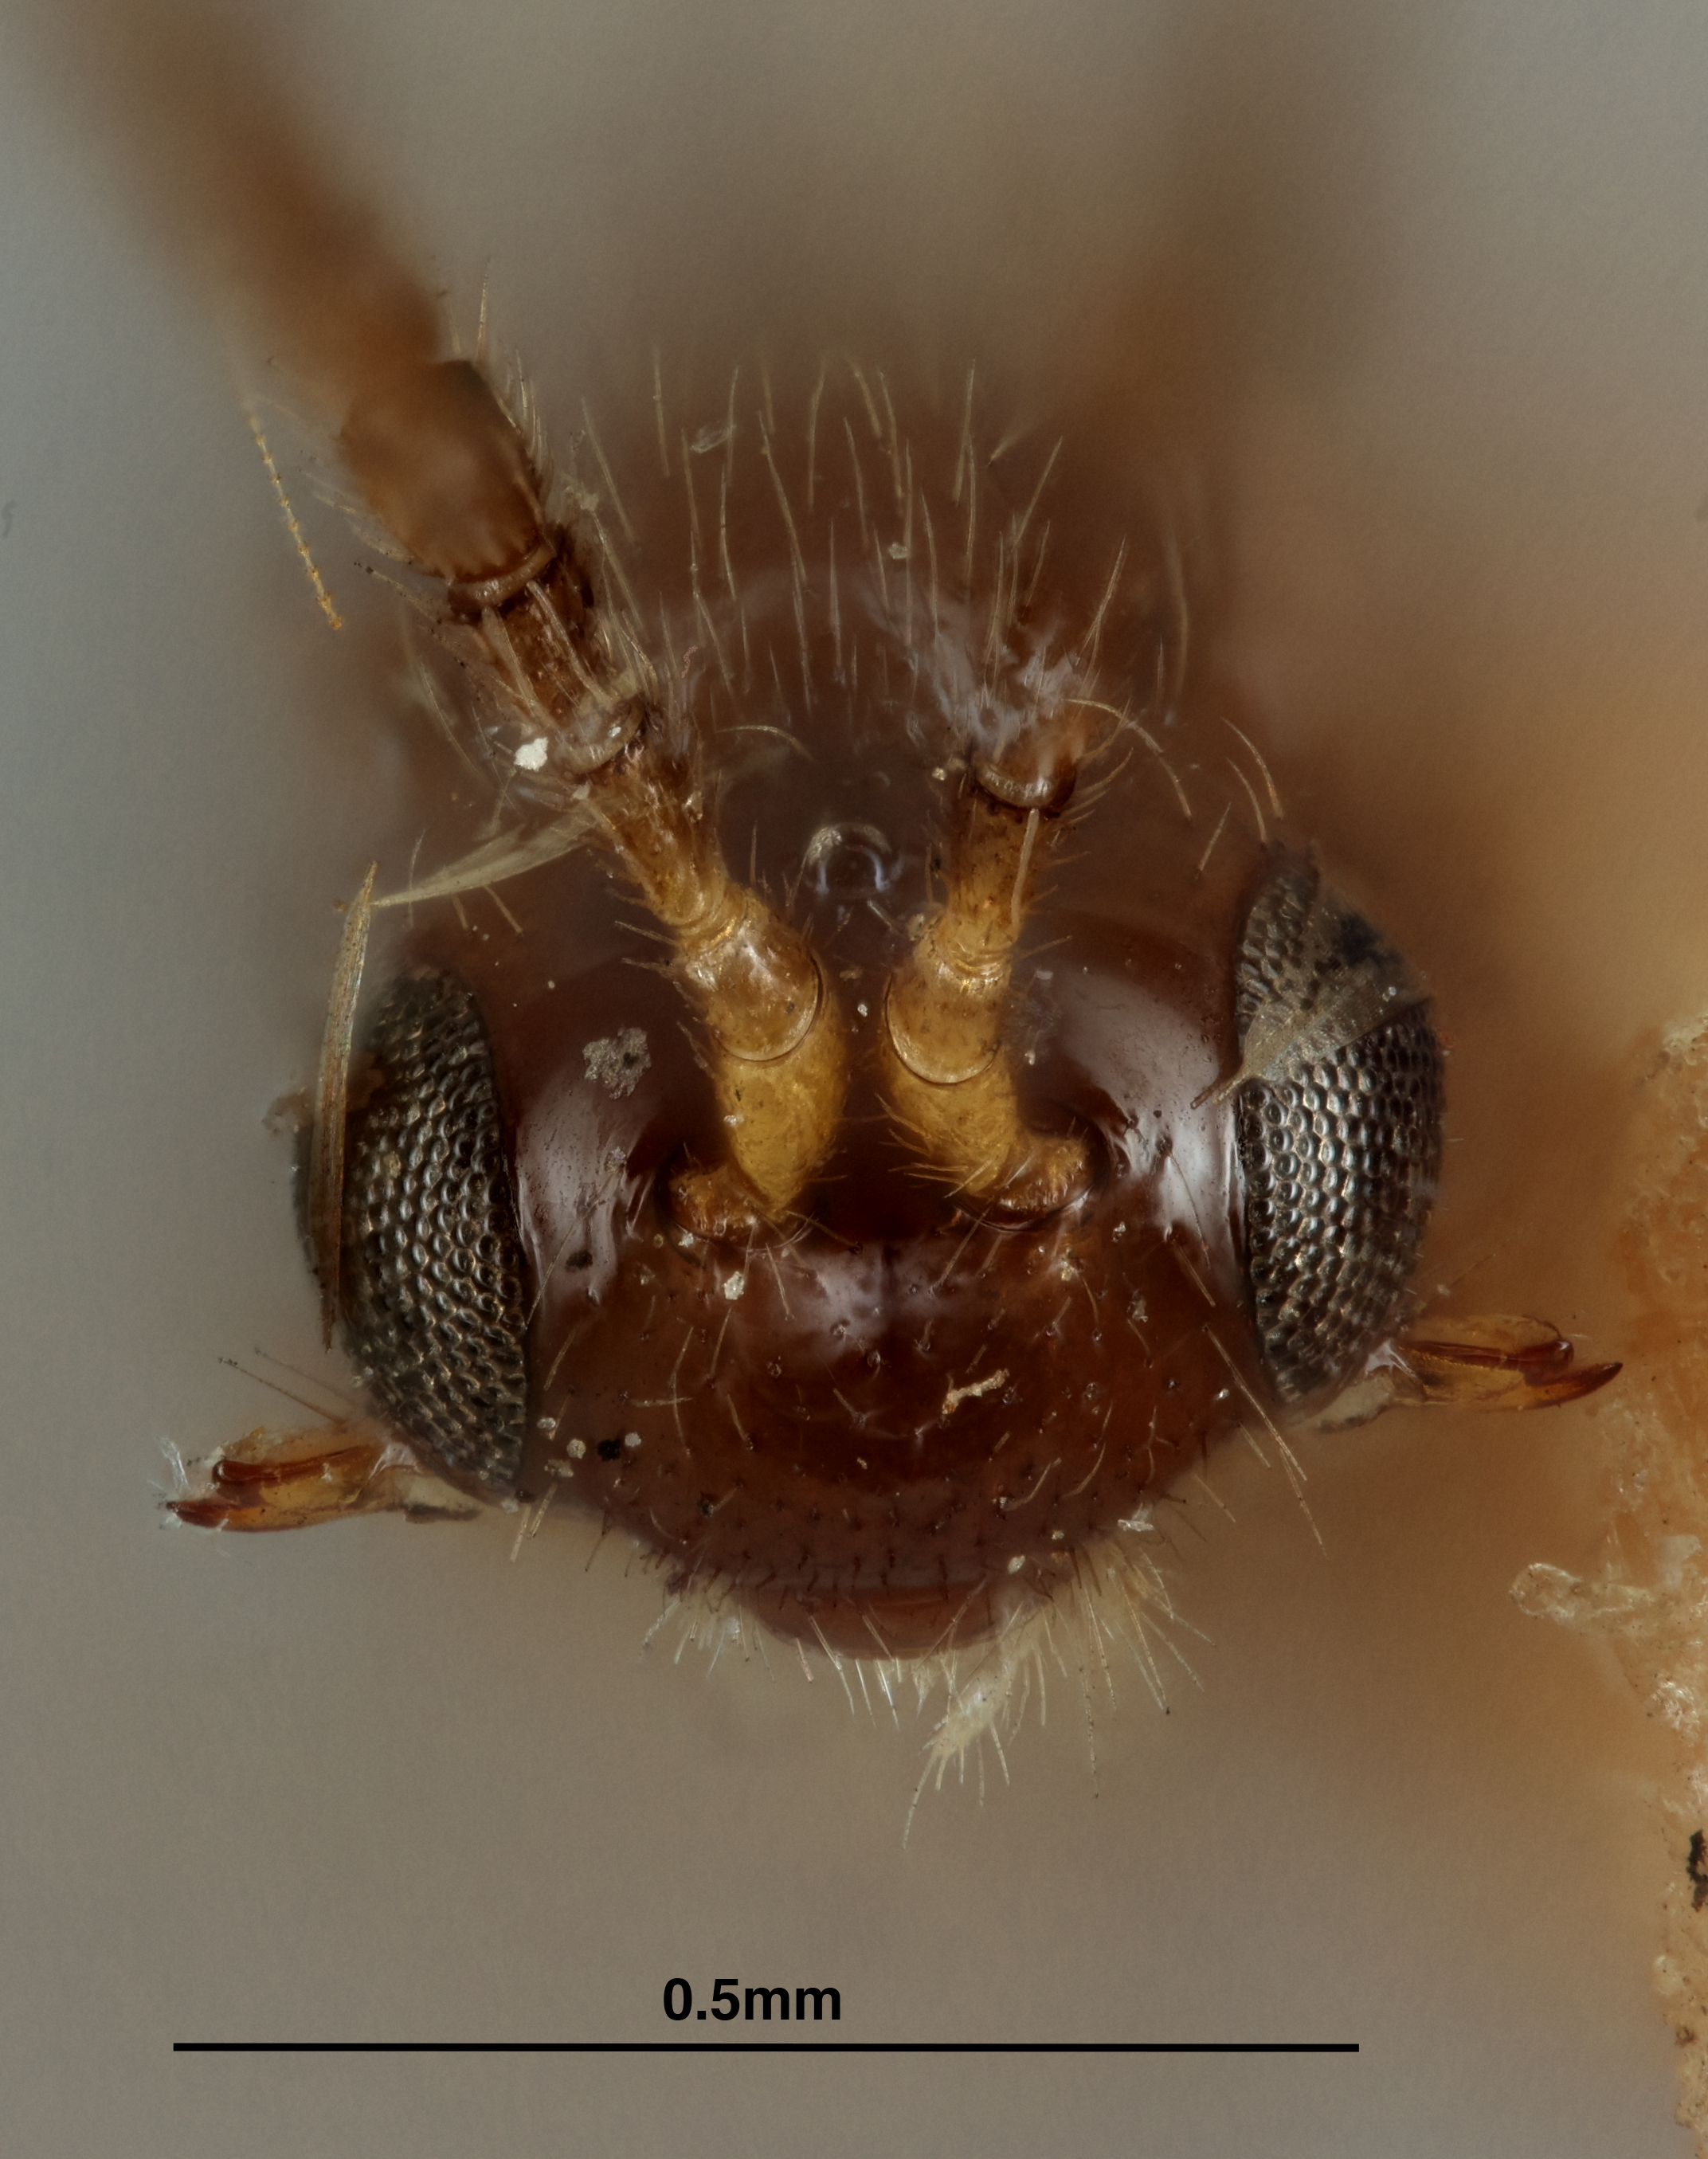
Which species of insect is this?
Synaldis exitiosae
